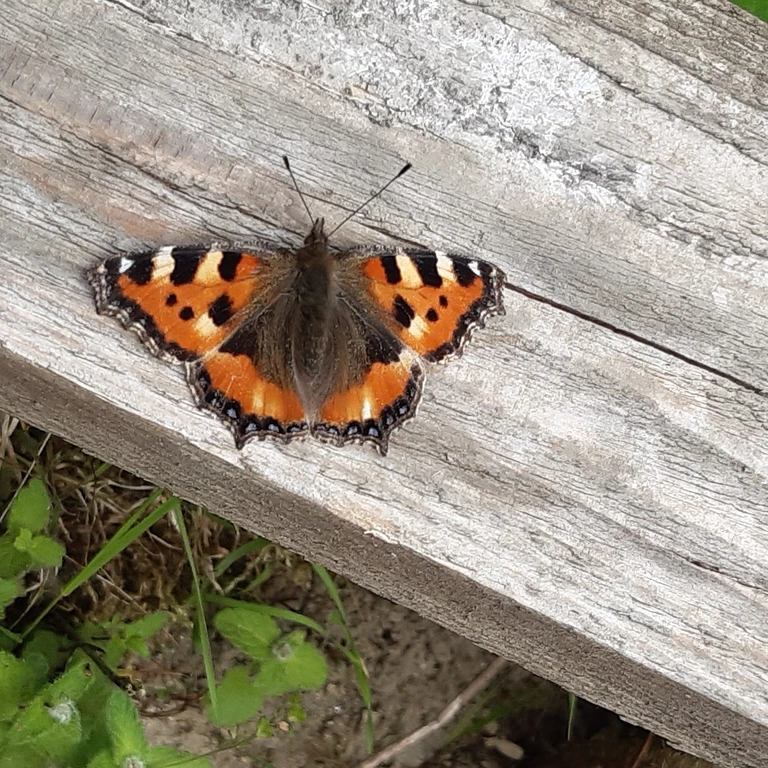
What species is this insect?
Aglais urticae
